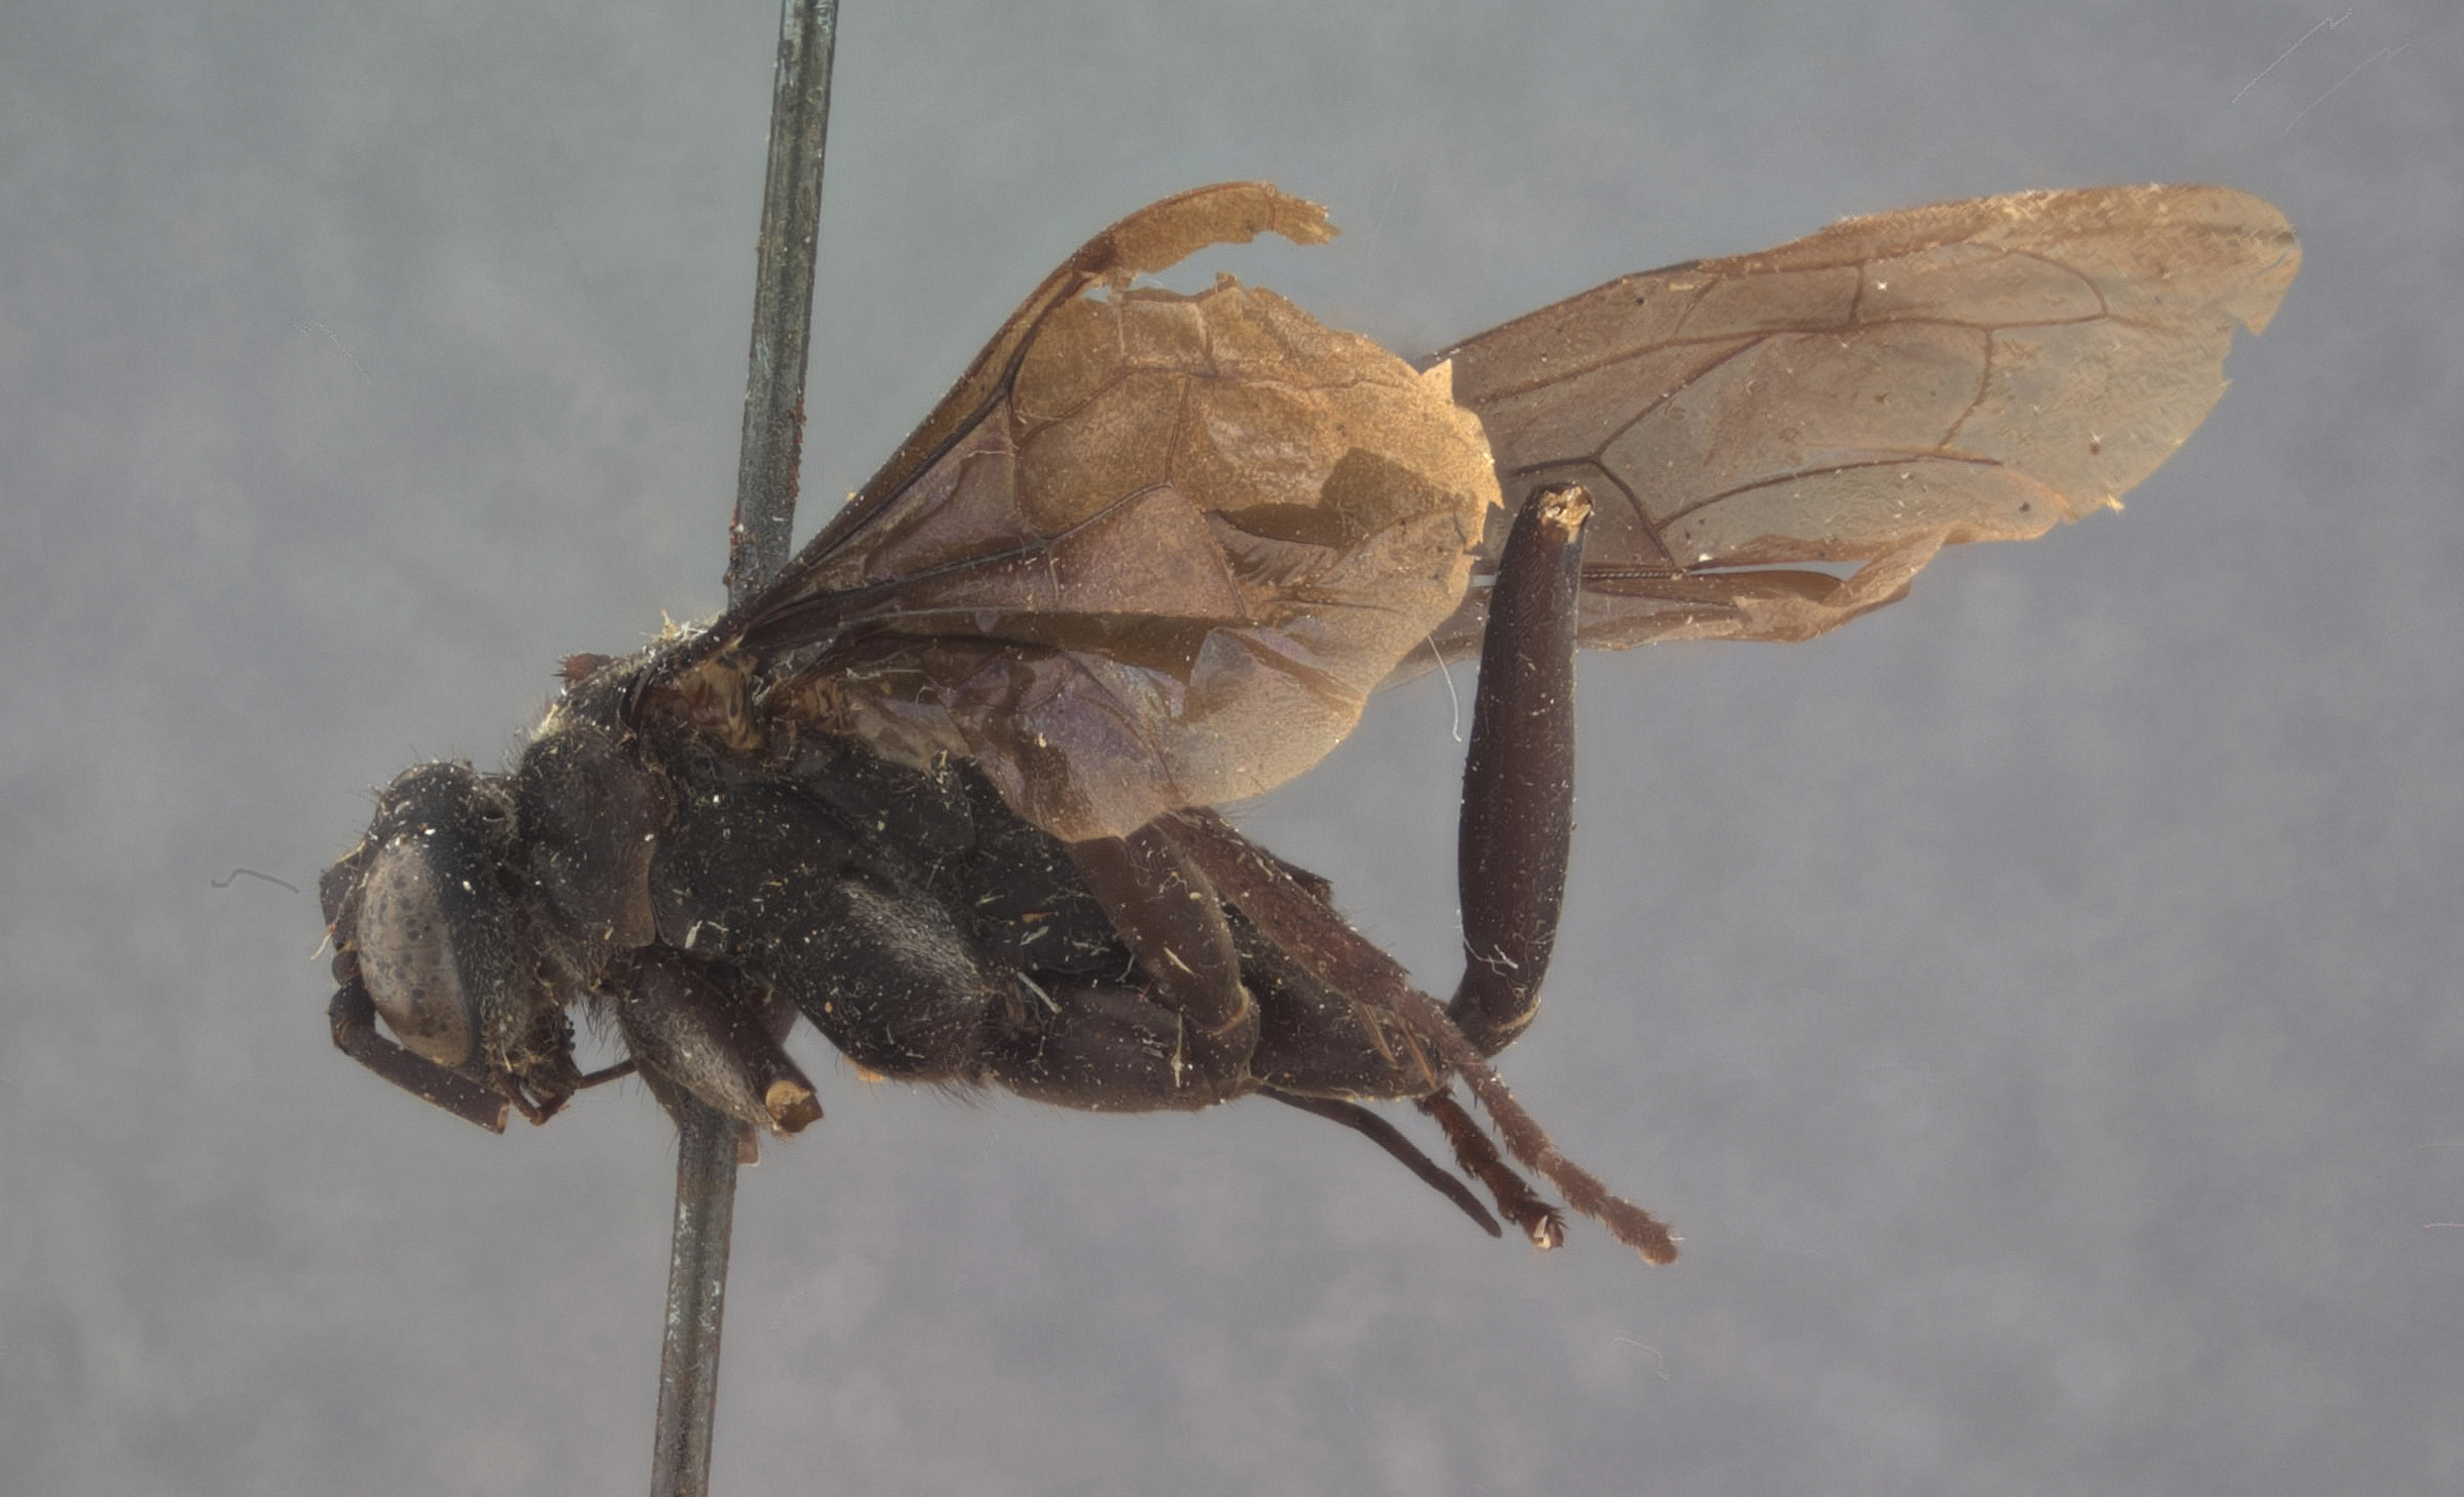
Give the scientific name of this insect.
Ageniopsis abnormis
